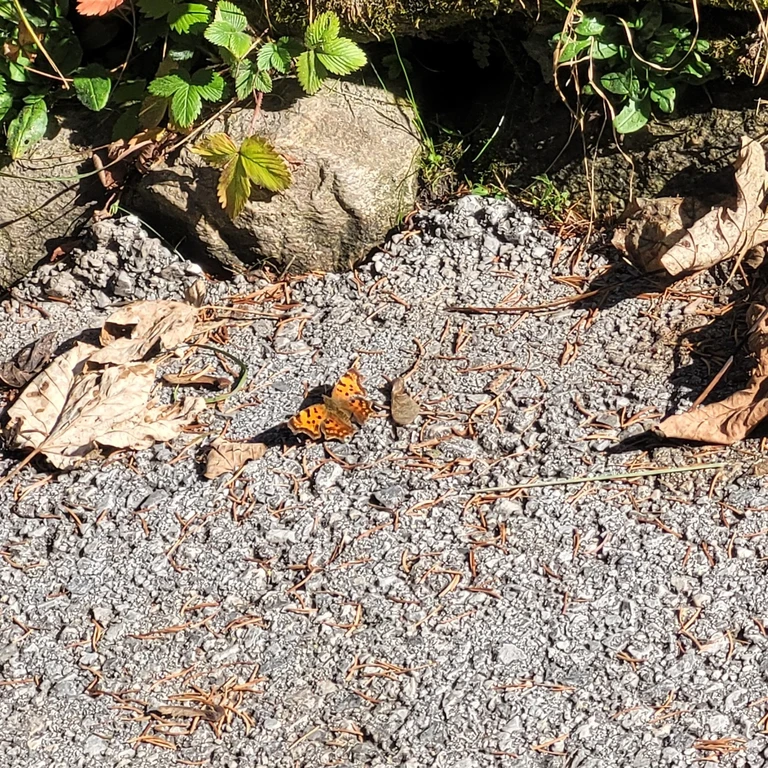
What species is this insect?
Polygonia c-album
